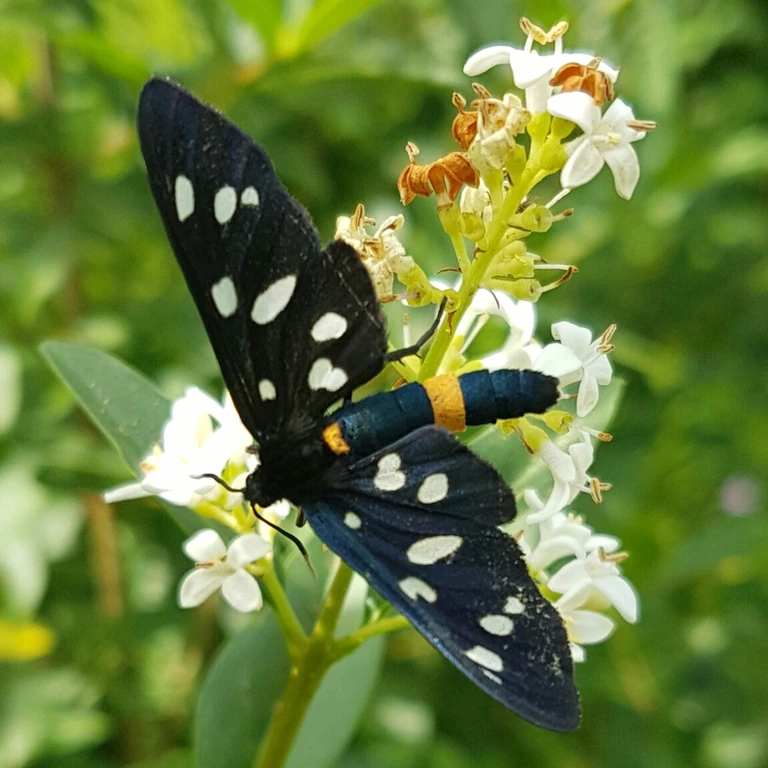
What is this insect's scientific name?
Amata phegea
